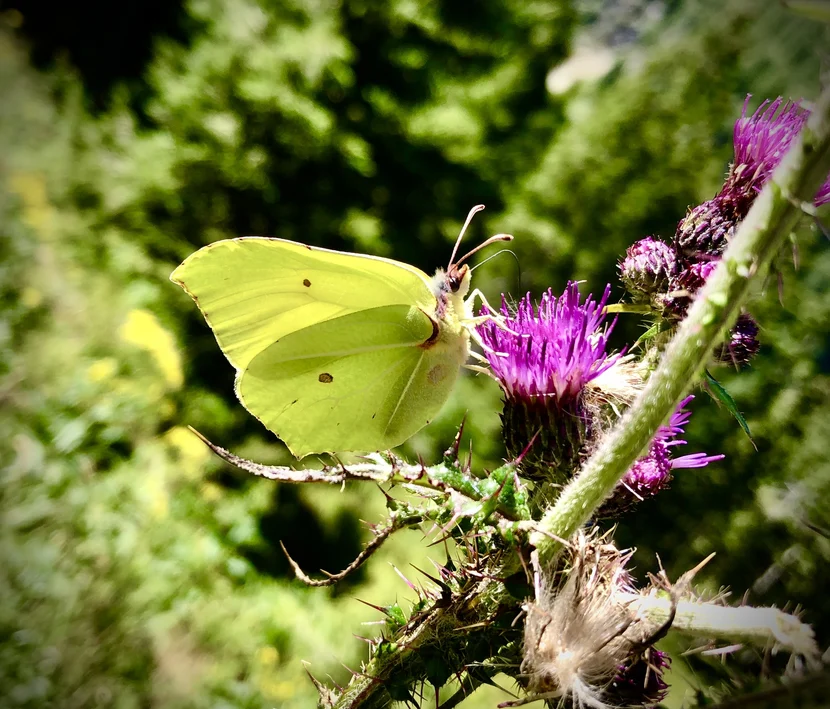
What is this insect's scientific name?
Gonepteryx rhamni
